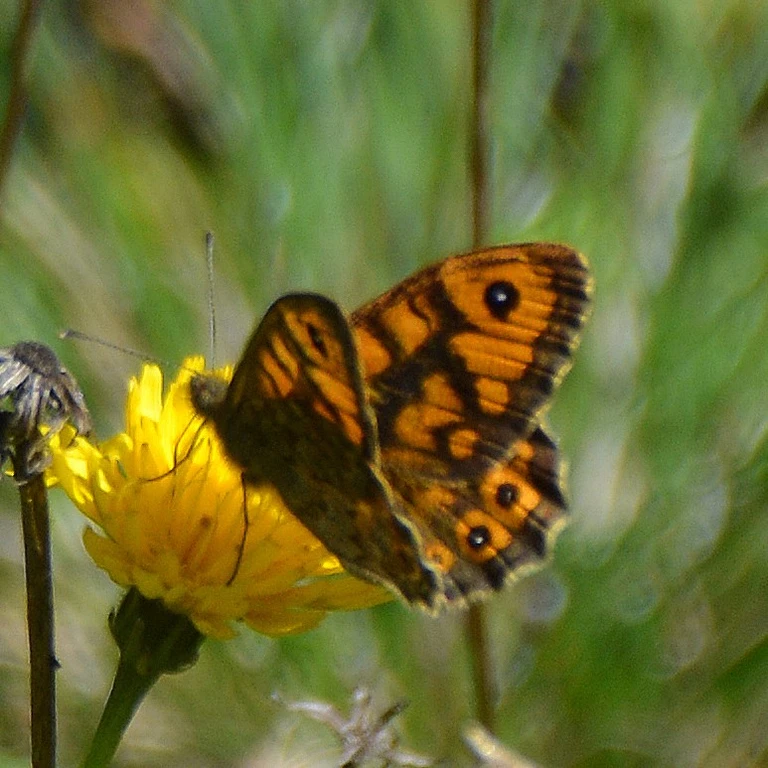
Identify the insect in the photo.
Lasiommata megera (also Pararge megera)
